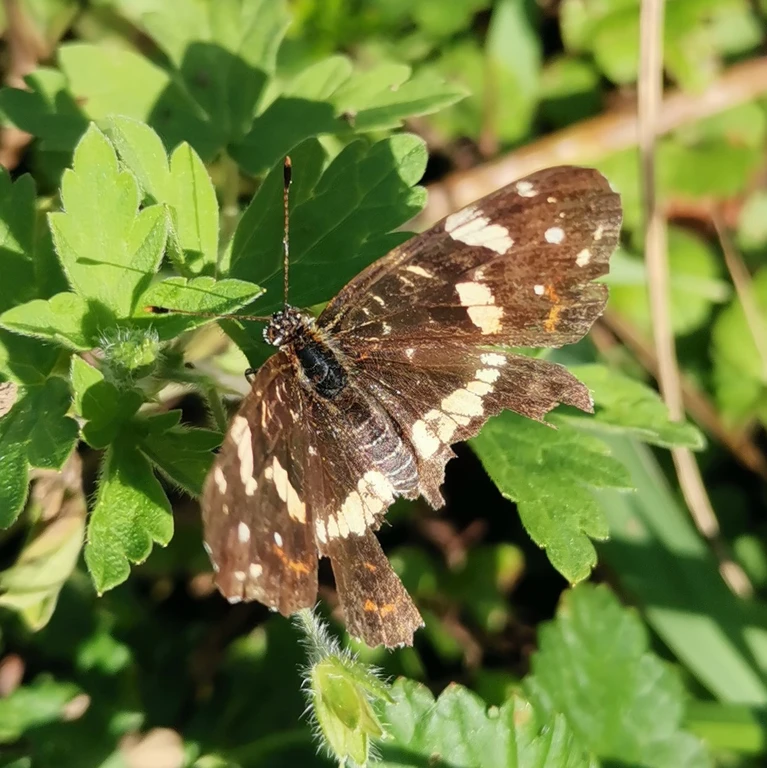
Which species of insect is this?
Araschnia levana
